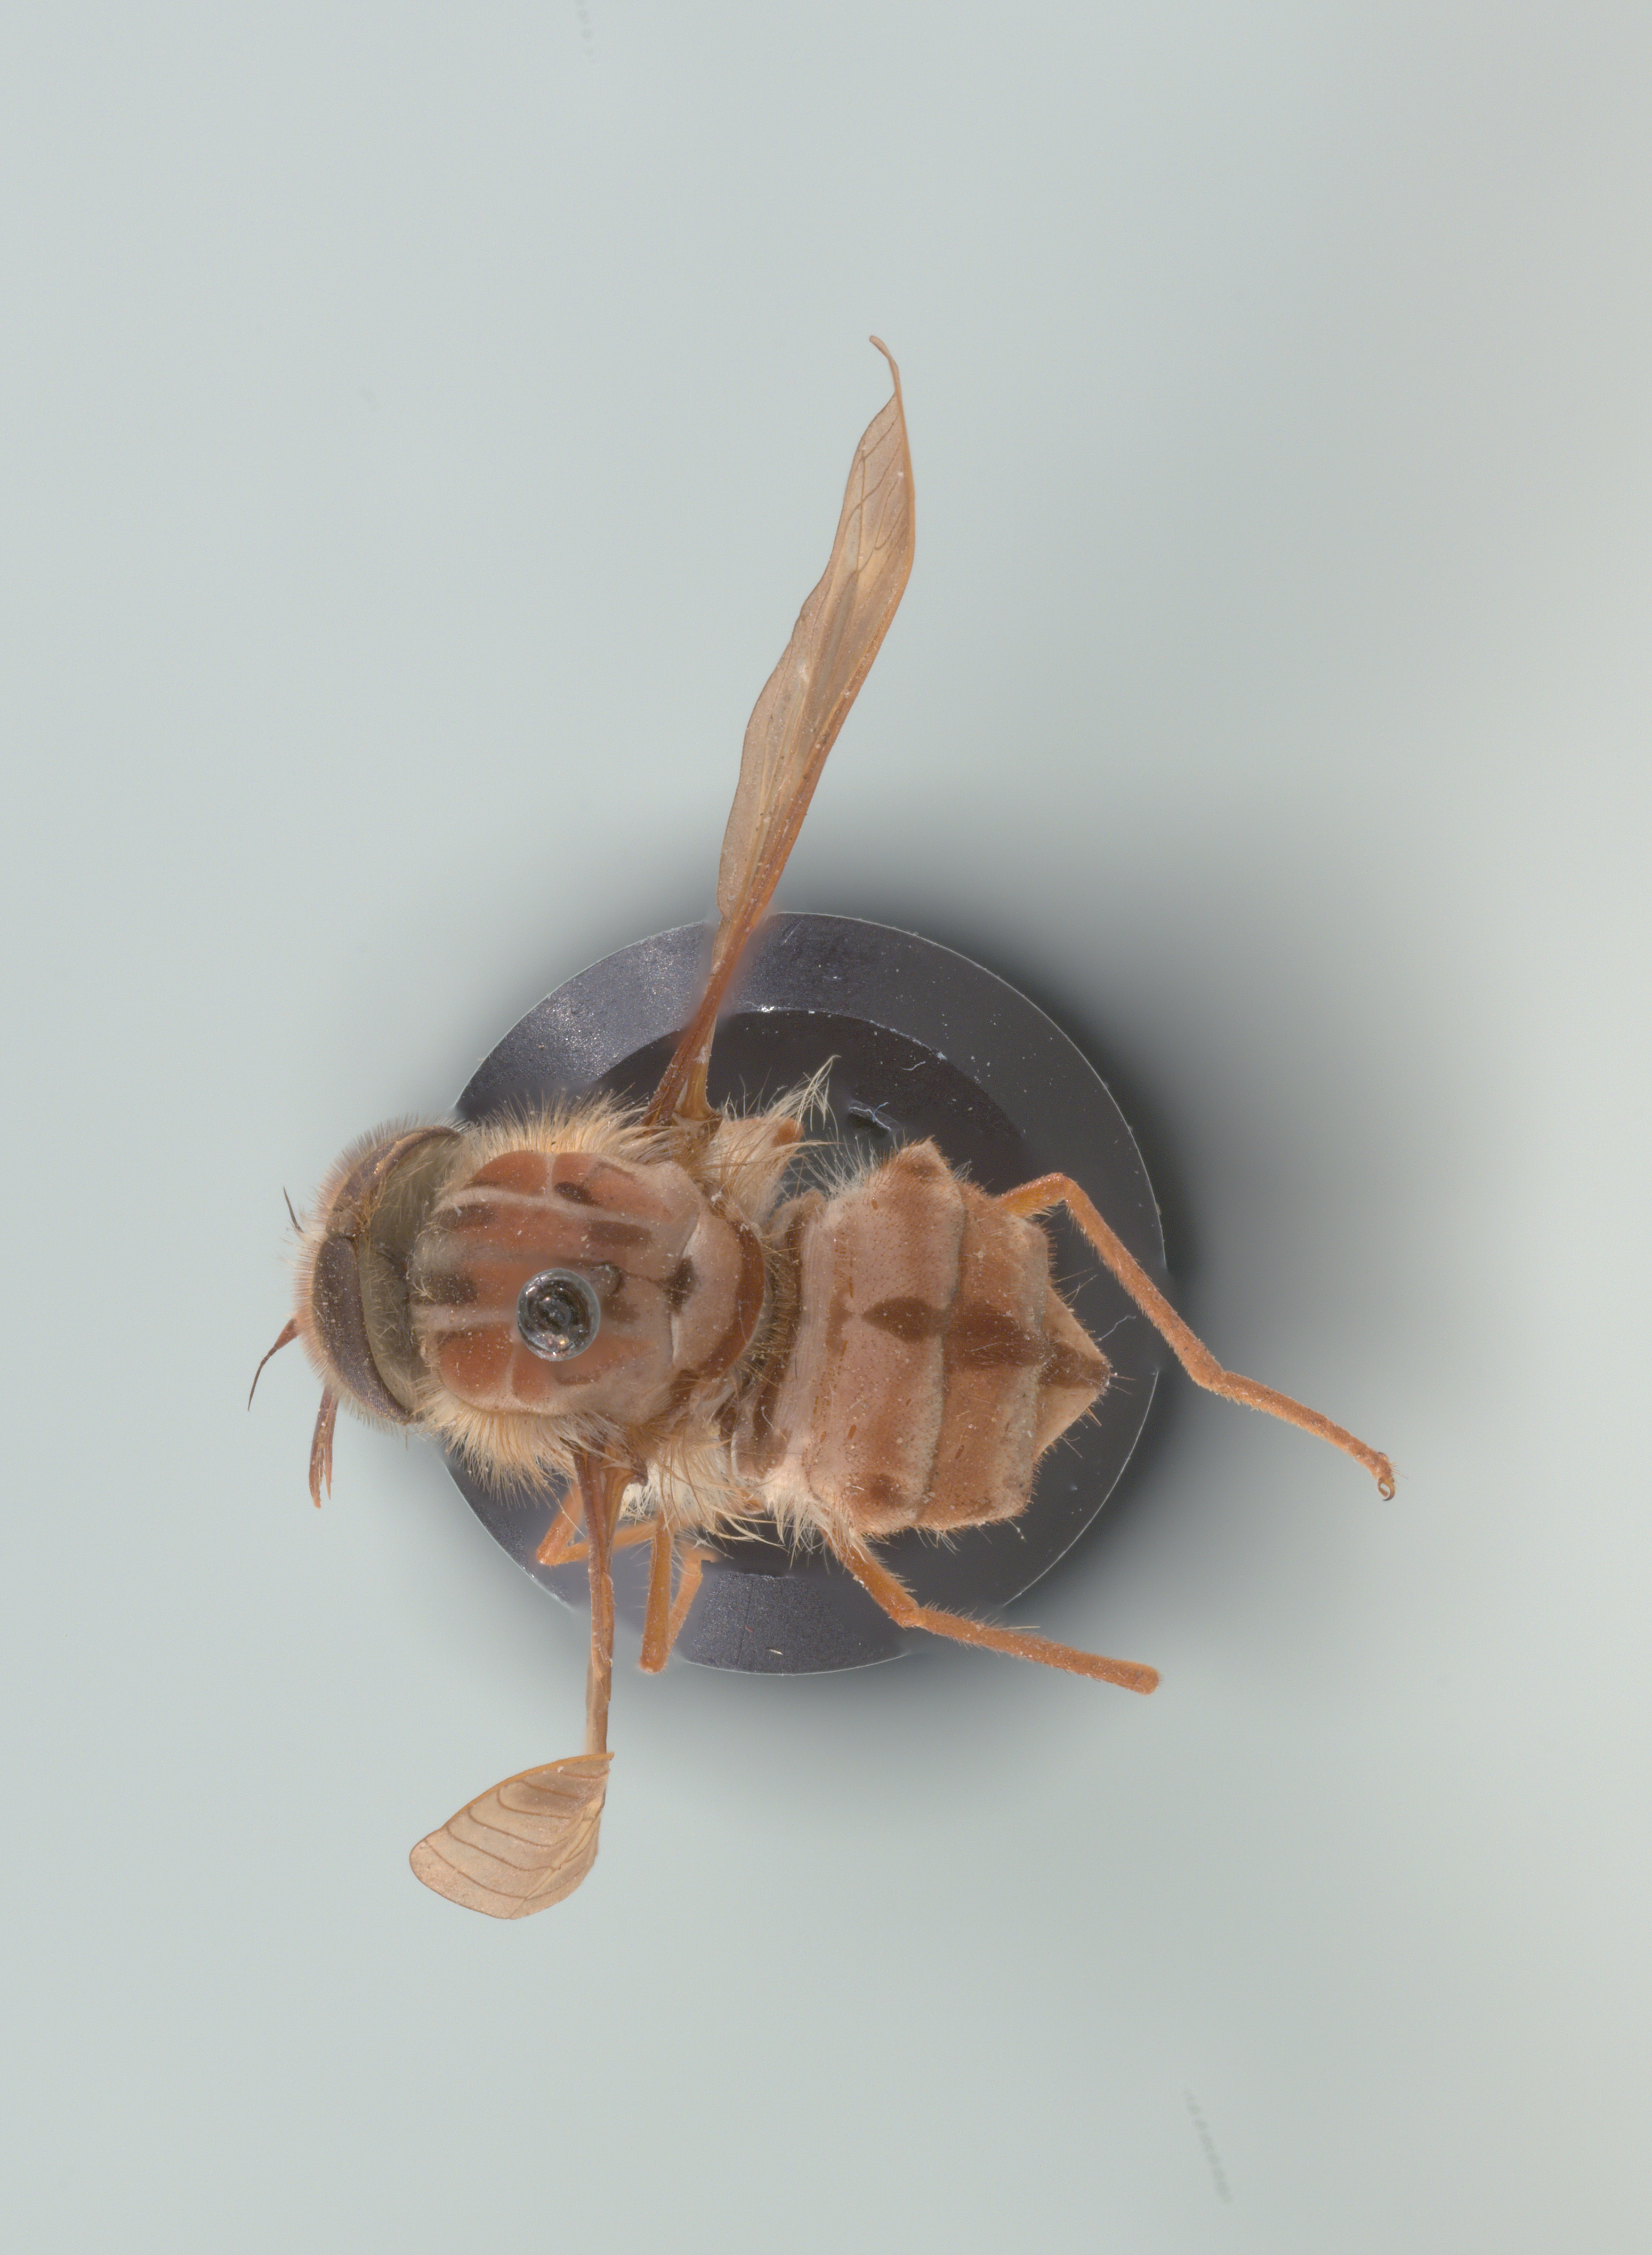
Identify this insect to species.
Hirmoneura nubipennis (also Trichophthalma nubipennis)
